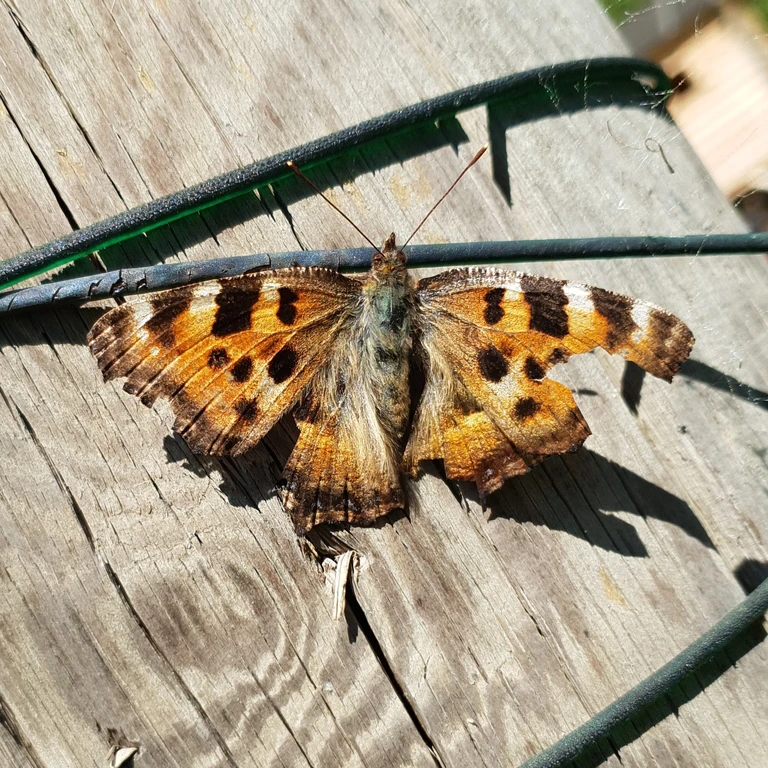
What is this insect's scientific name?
Nymphalis polychloros
